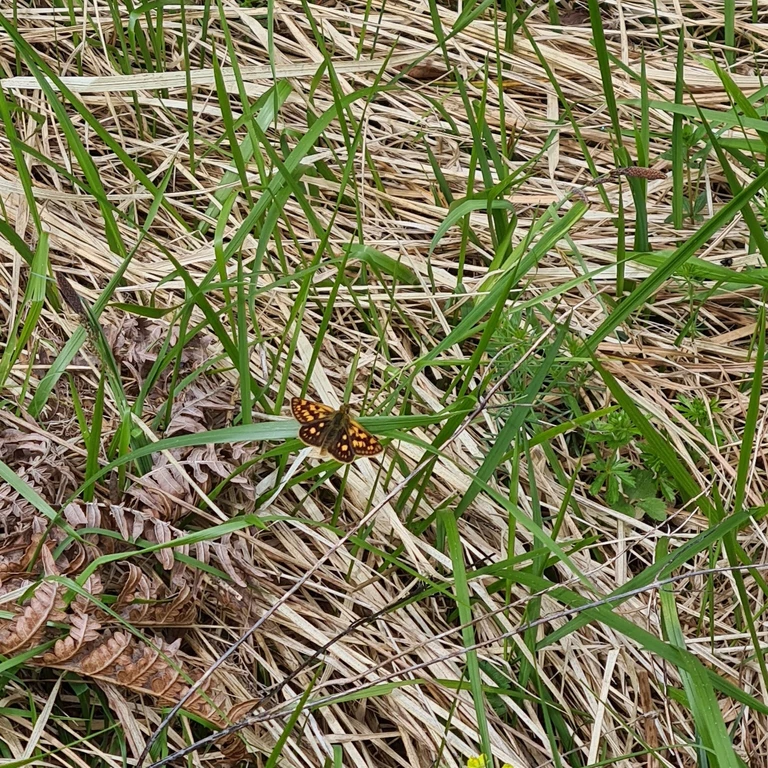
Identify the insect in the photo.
Carterocephalus palaemon
